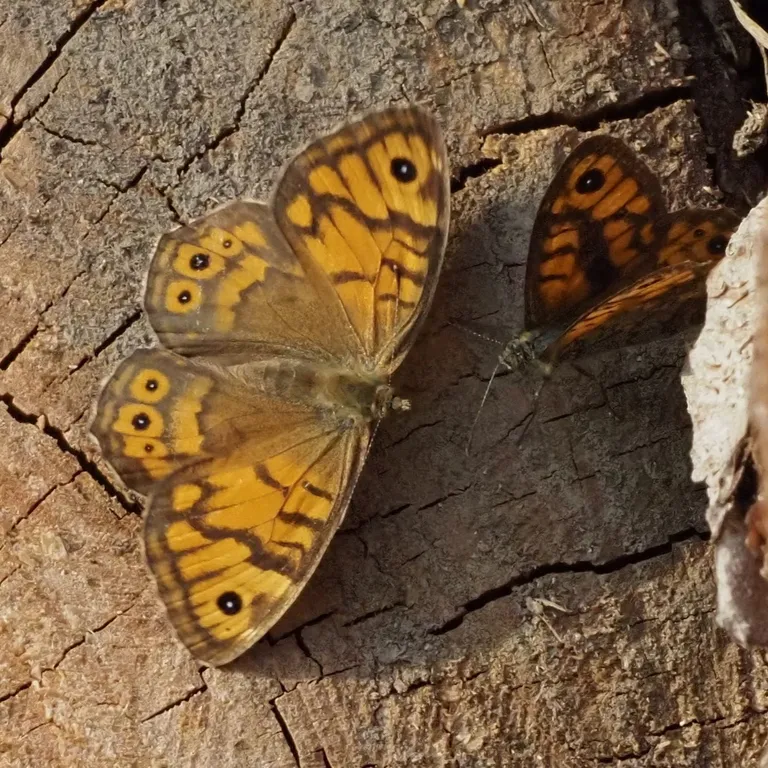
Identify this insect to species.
Lasiommata megera (also Pararge megera)
